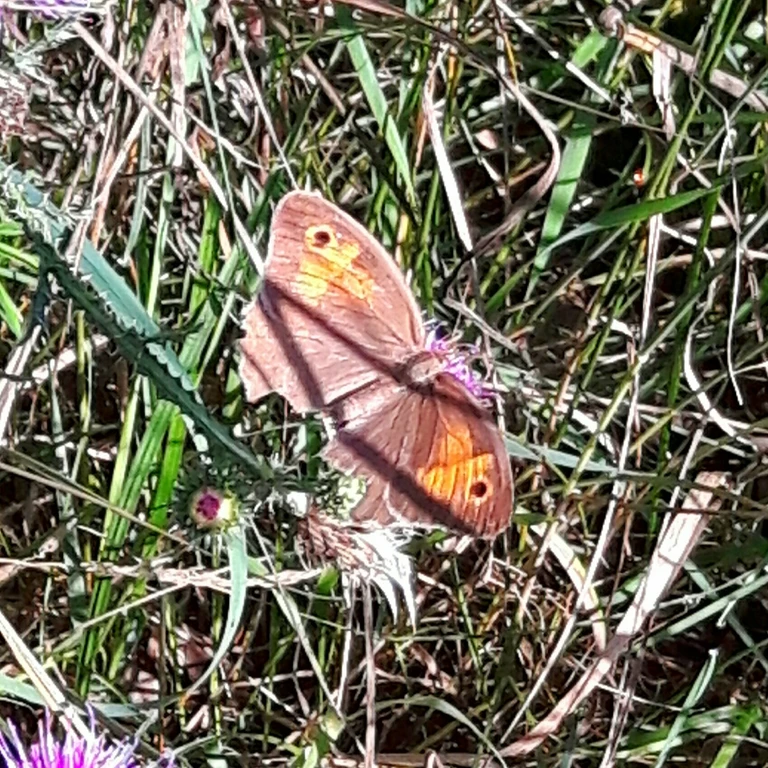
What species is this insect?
Maniola jurtina
